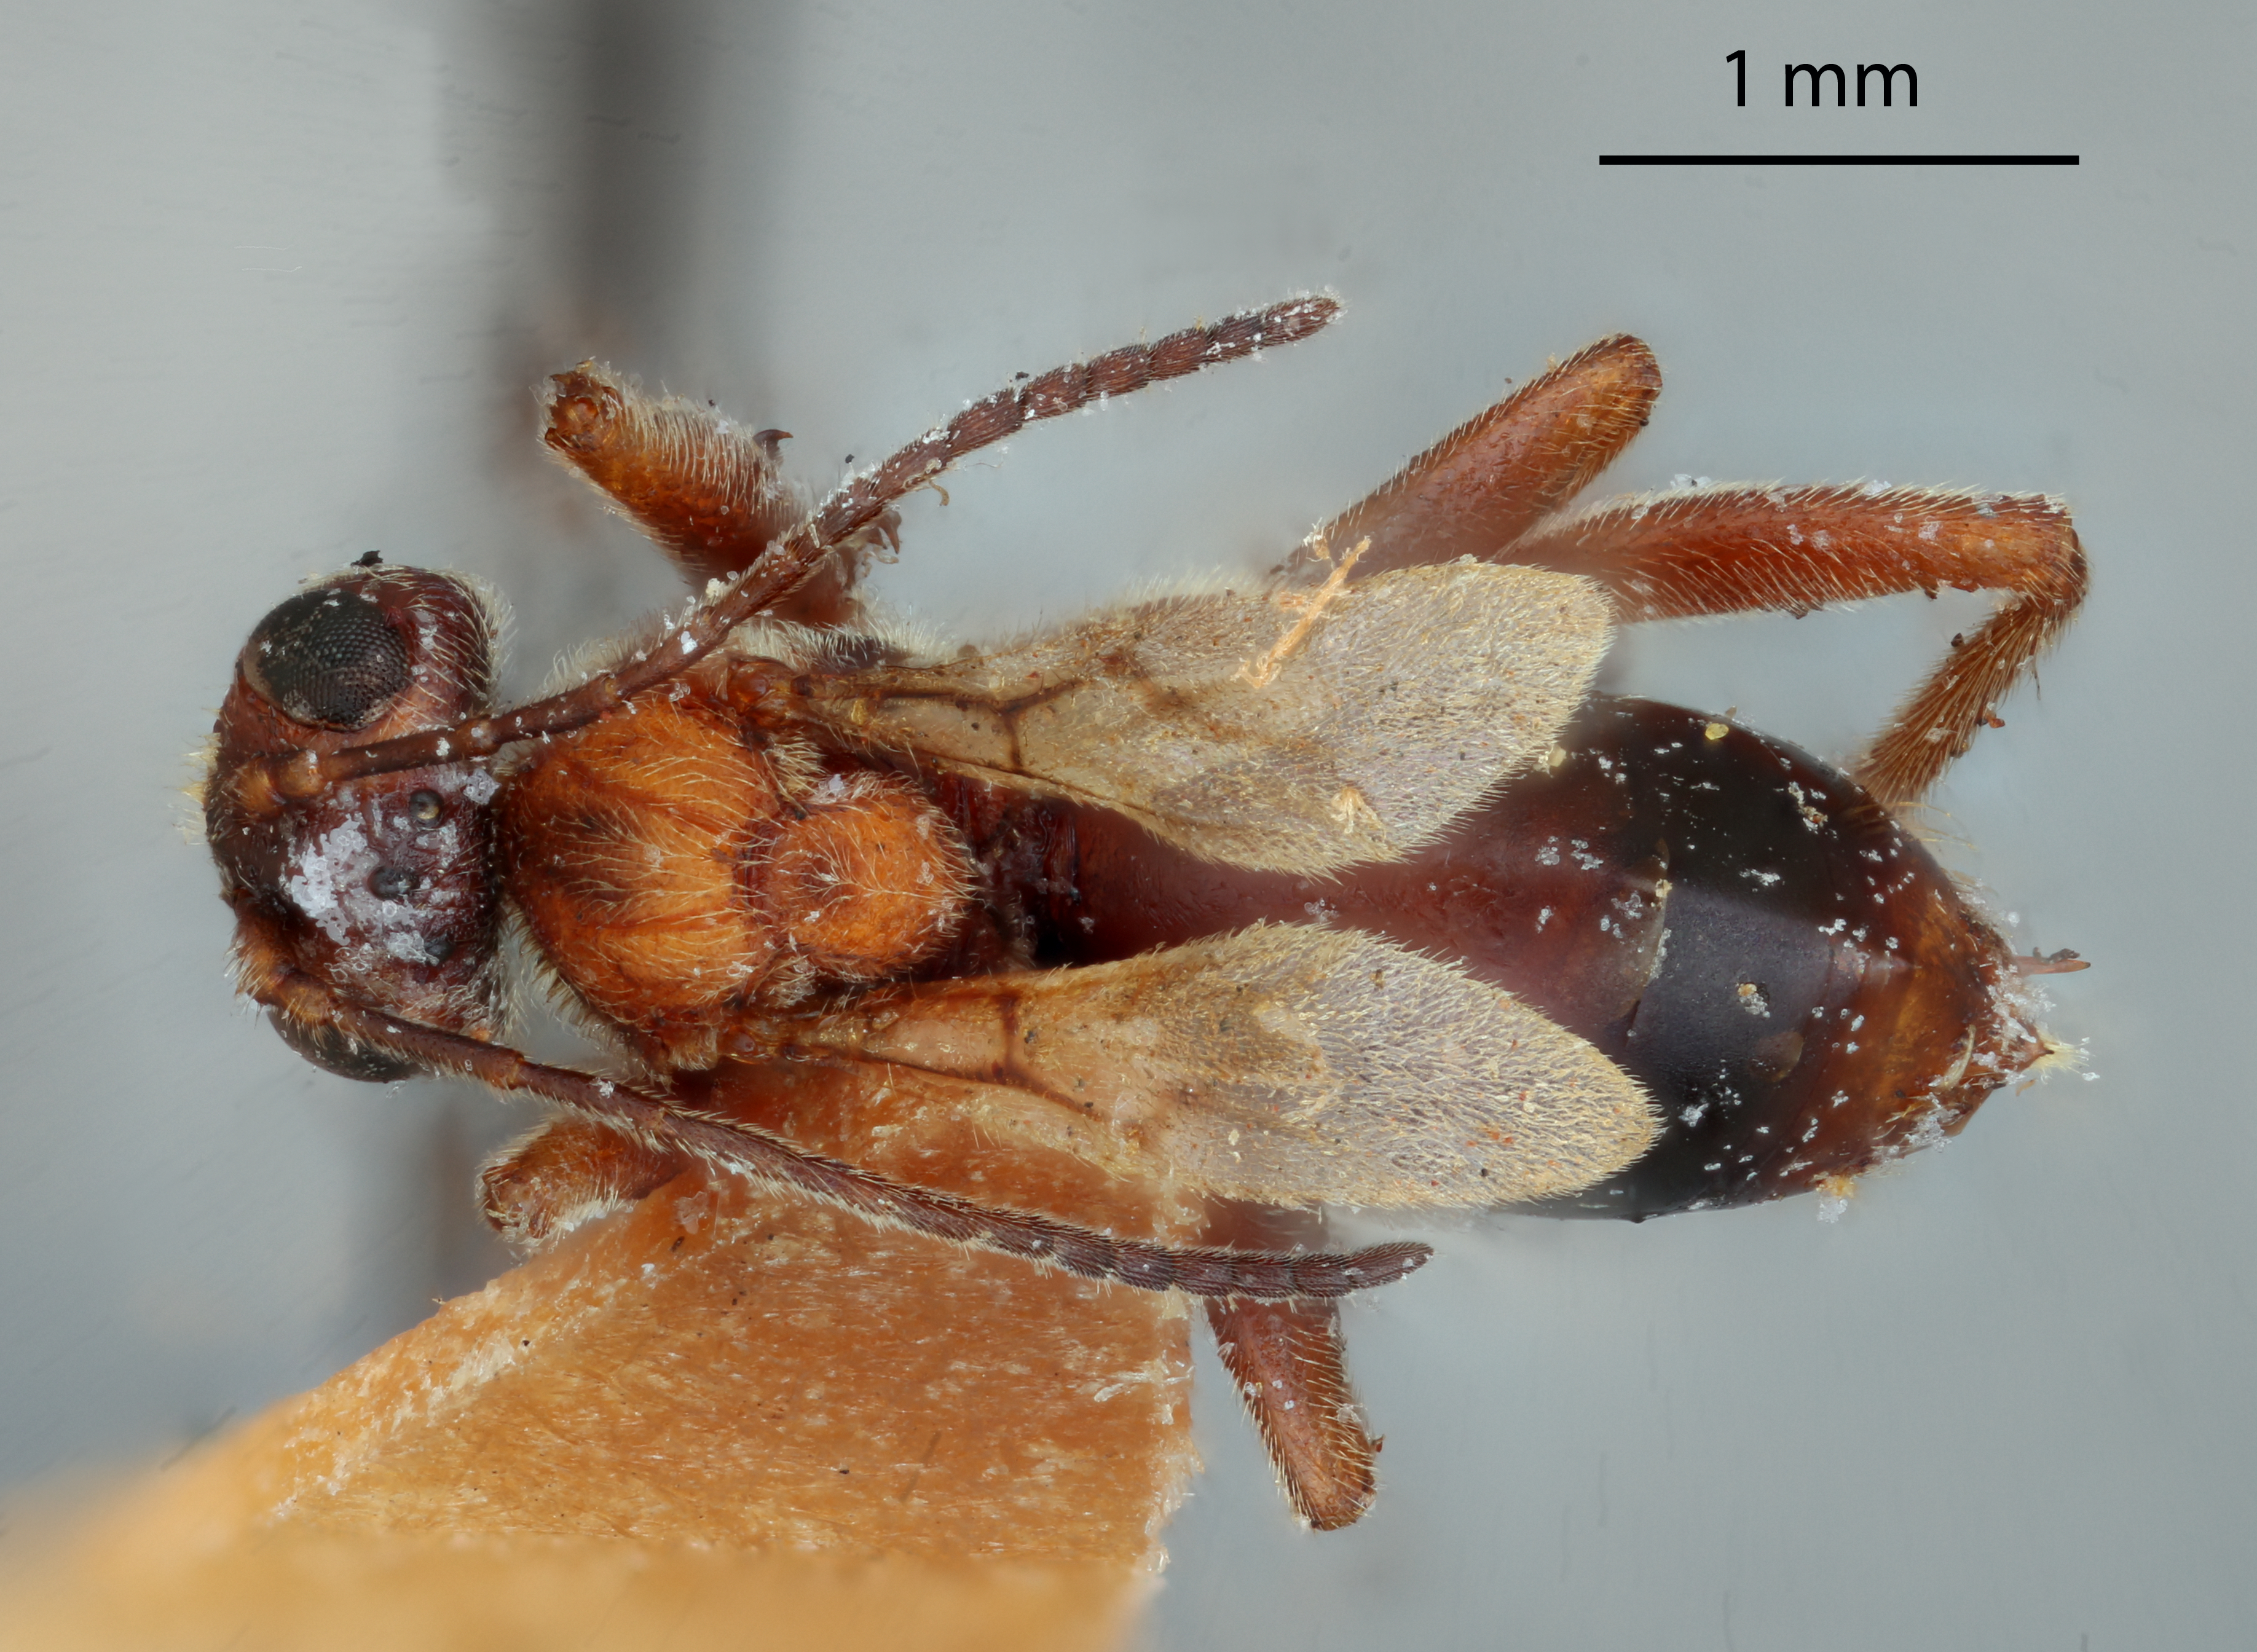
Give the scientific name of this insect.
Philonix gigas
